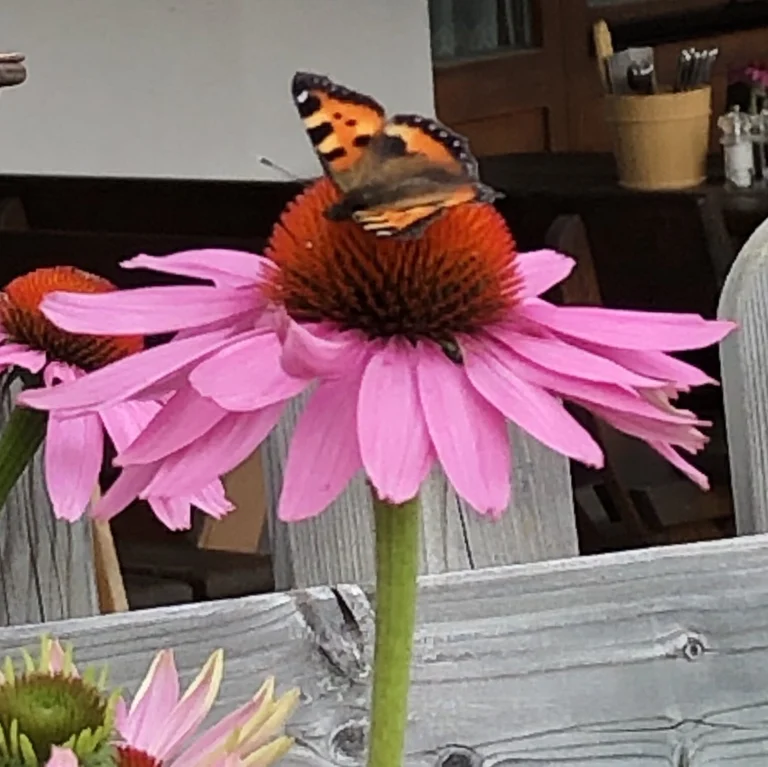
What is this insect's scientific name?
Aglais urticae
